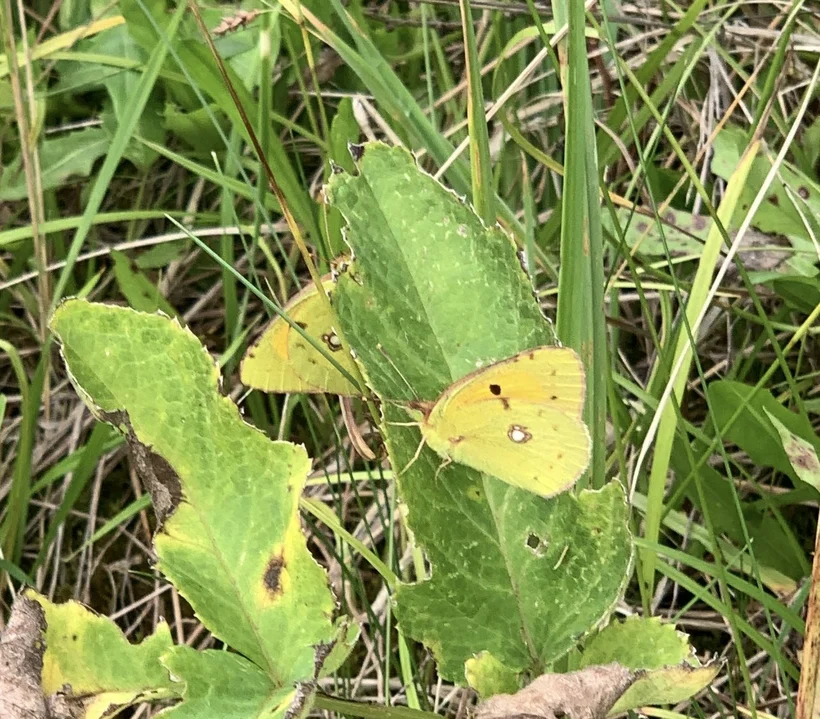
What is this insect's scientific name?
Colias croceus
